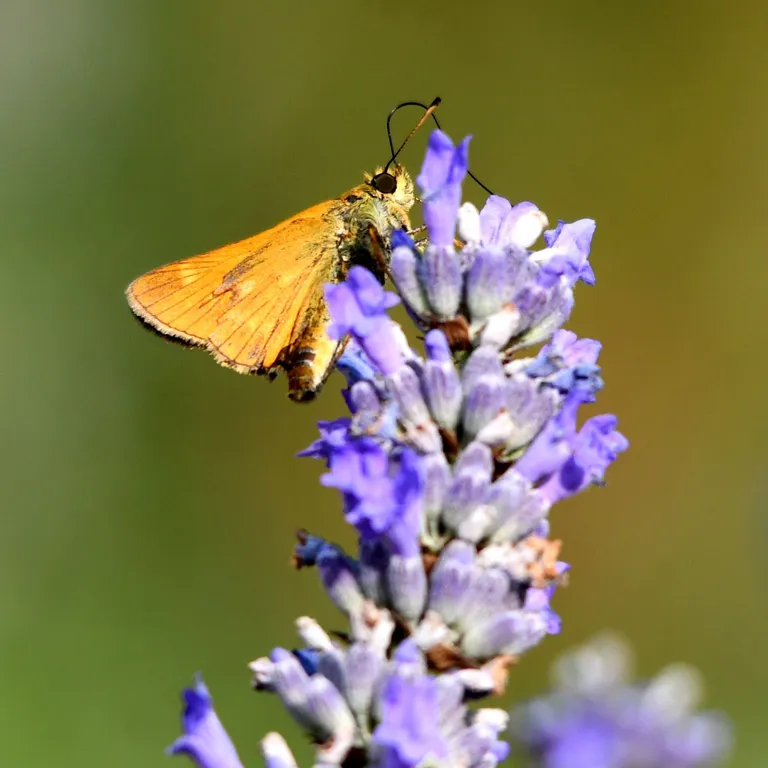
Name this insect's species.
Ochlodes sylvanus (also Ochlodes venata)
